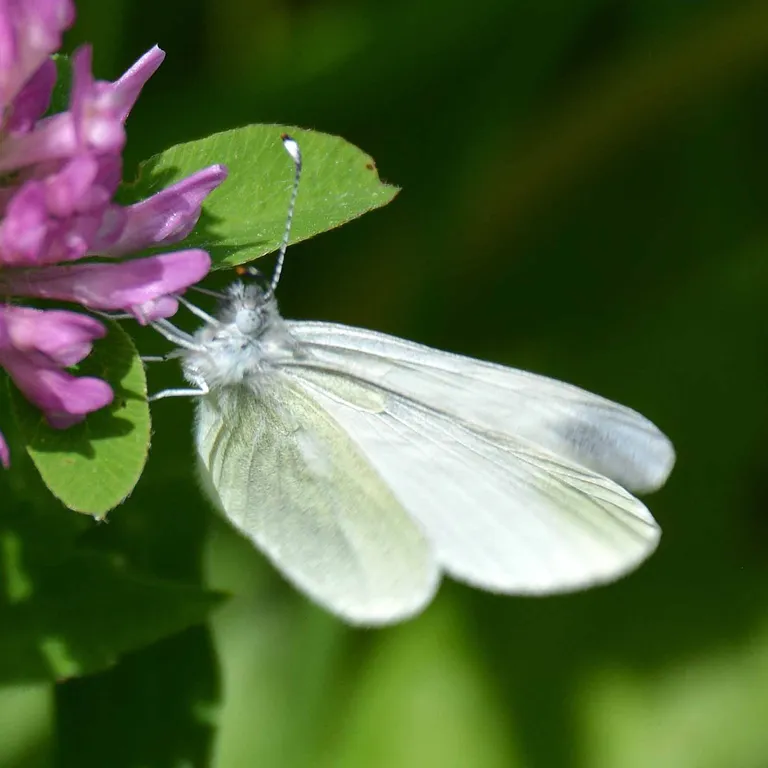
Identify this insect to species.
Leptidea sinapis/juvernica
